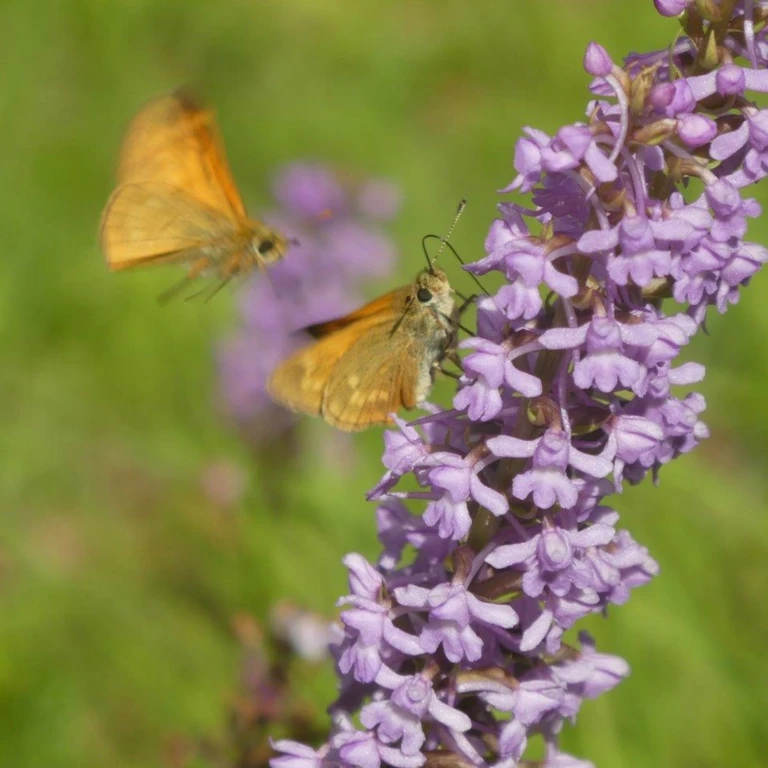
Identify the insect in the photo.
Ochlodes sylvanus (also Ochlodes venata)
